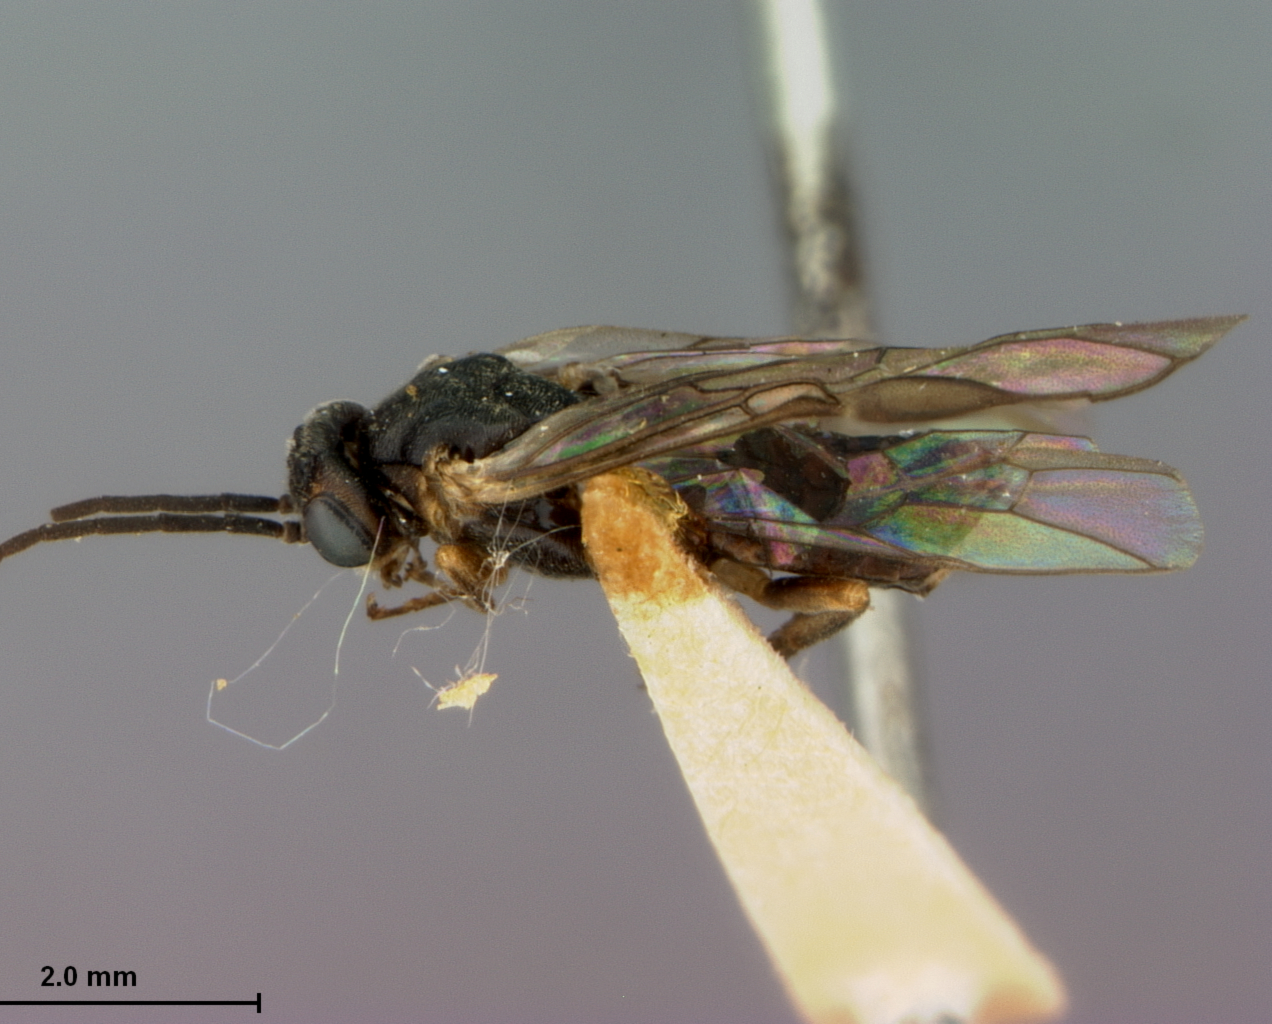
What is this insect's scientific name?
Pontania amentivora
